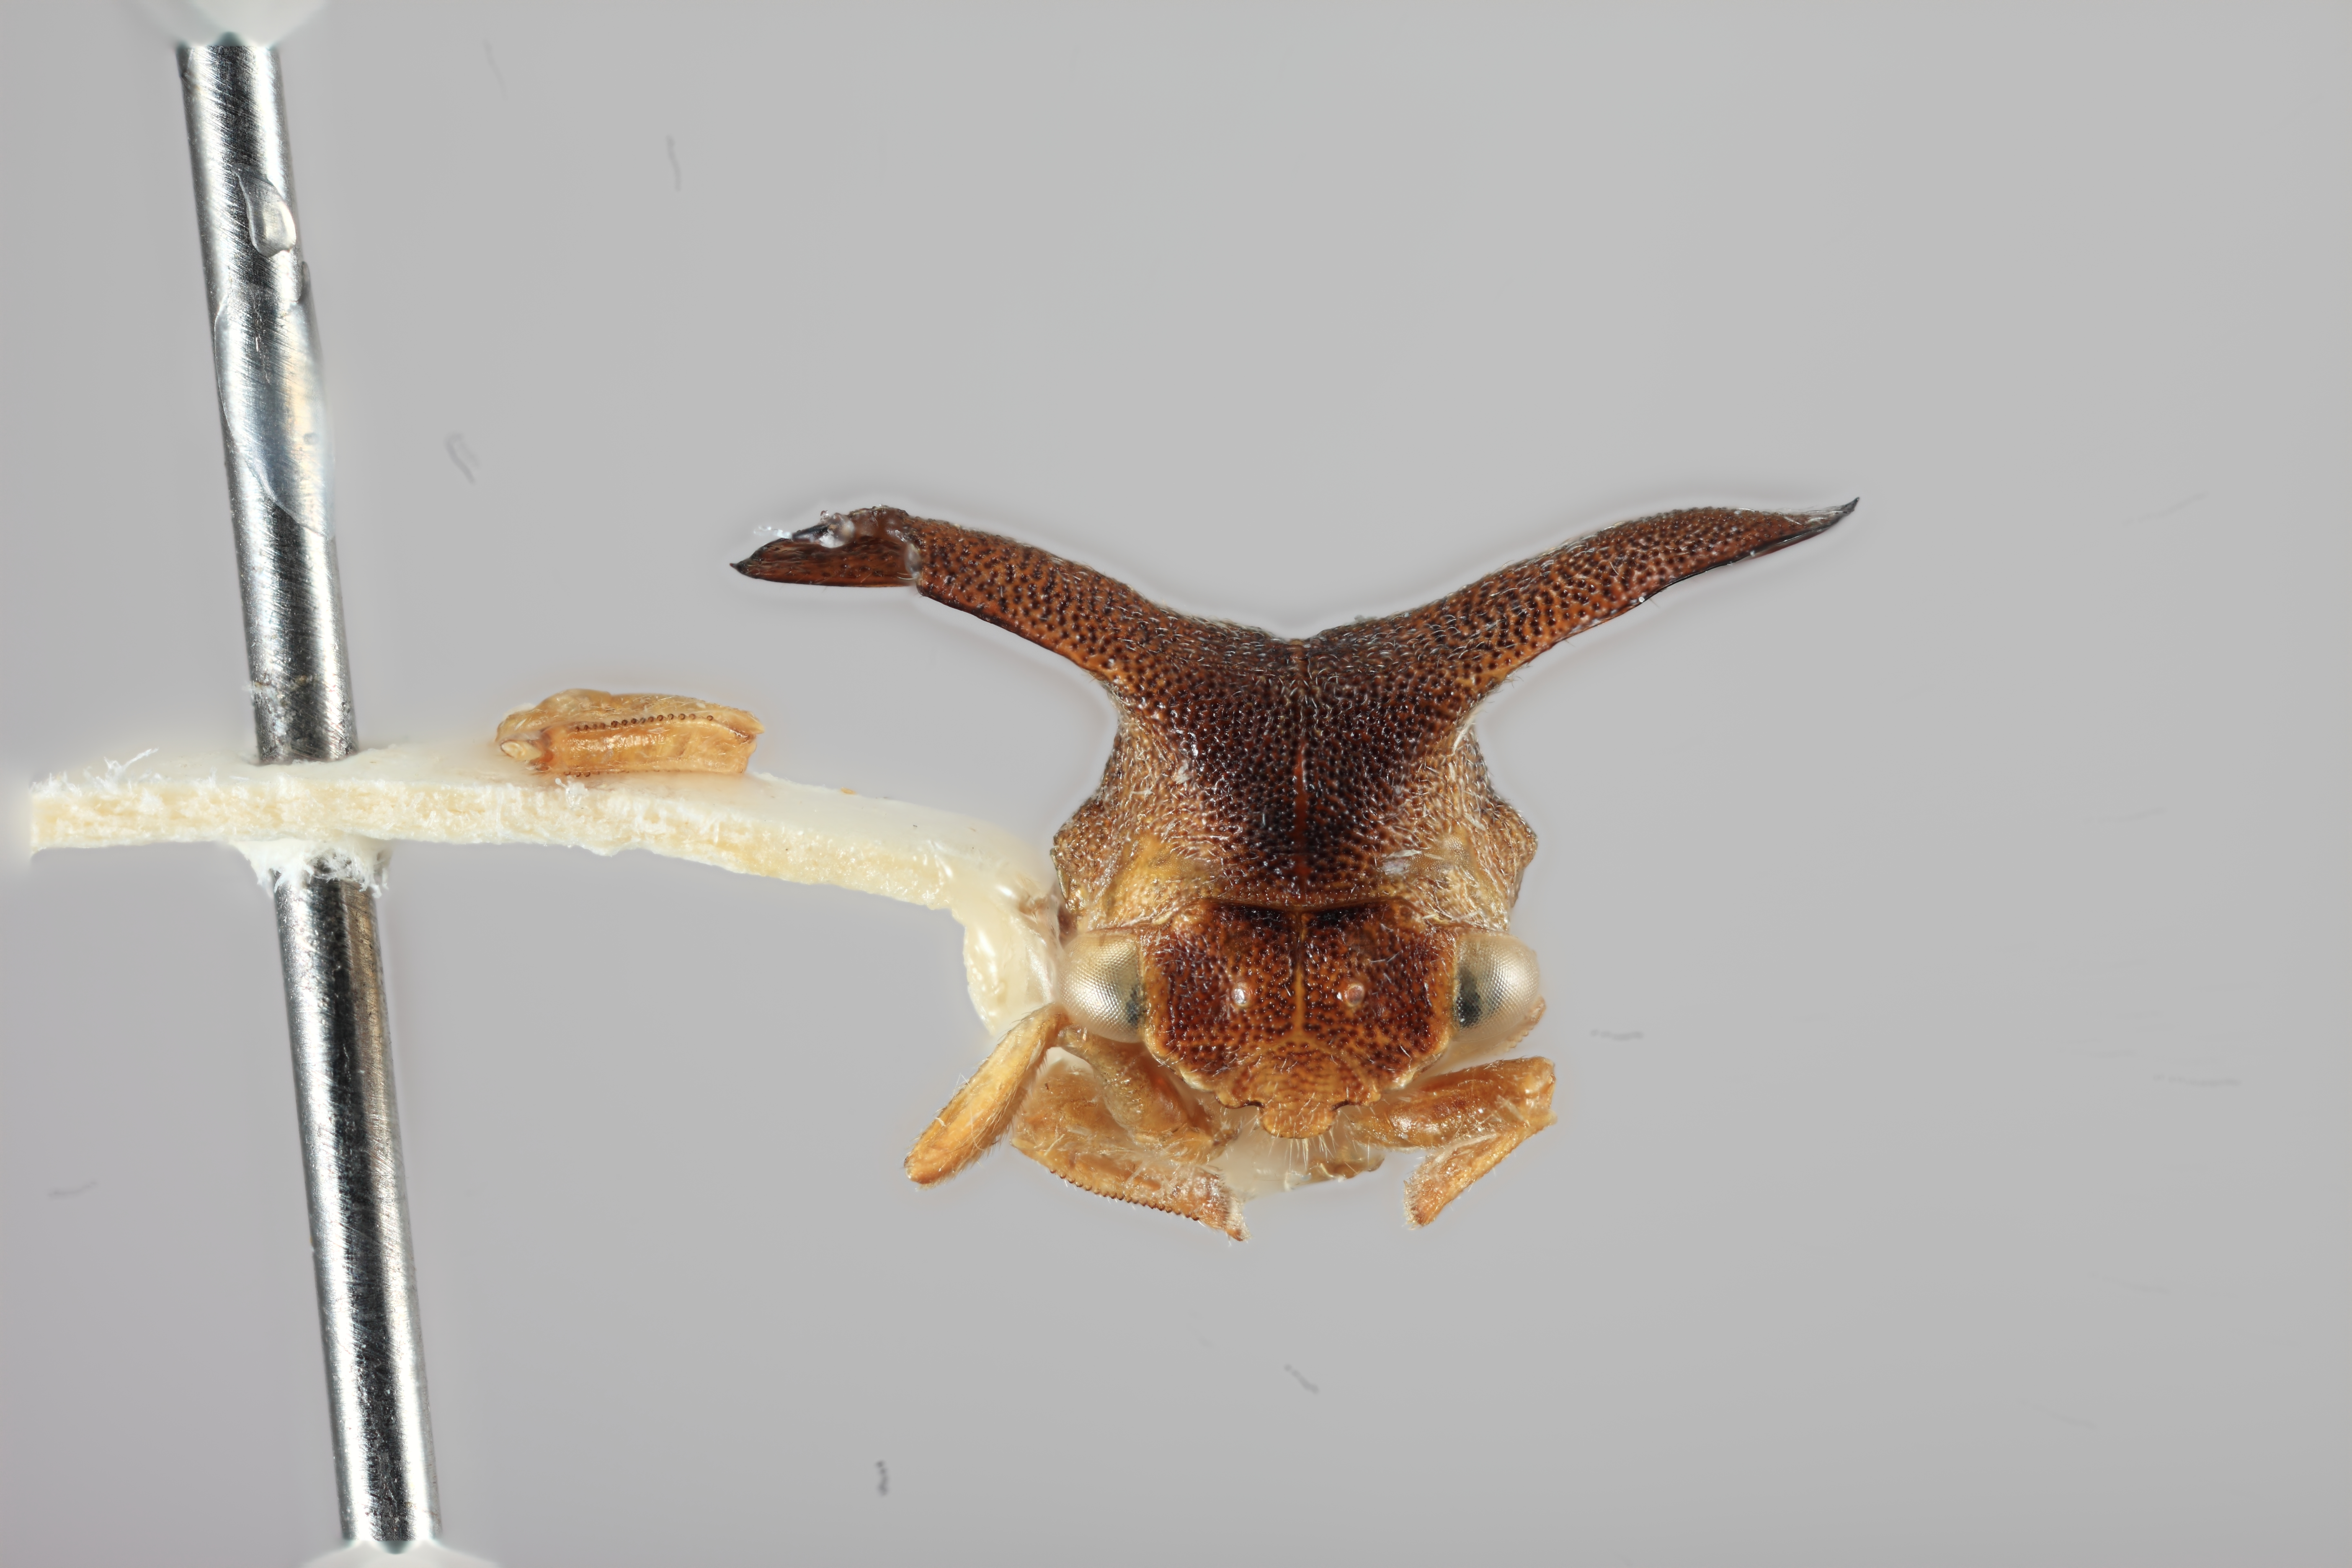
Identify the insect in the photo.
Tolania laticornis
